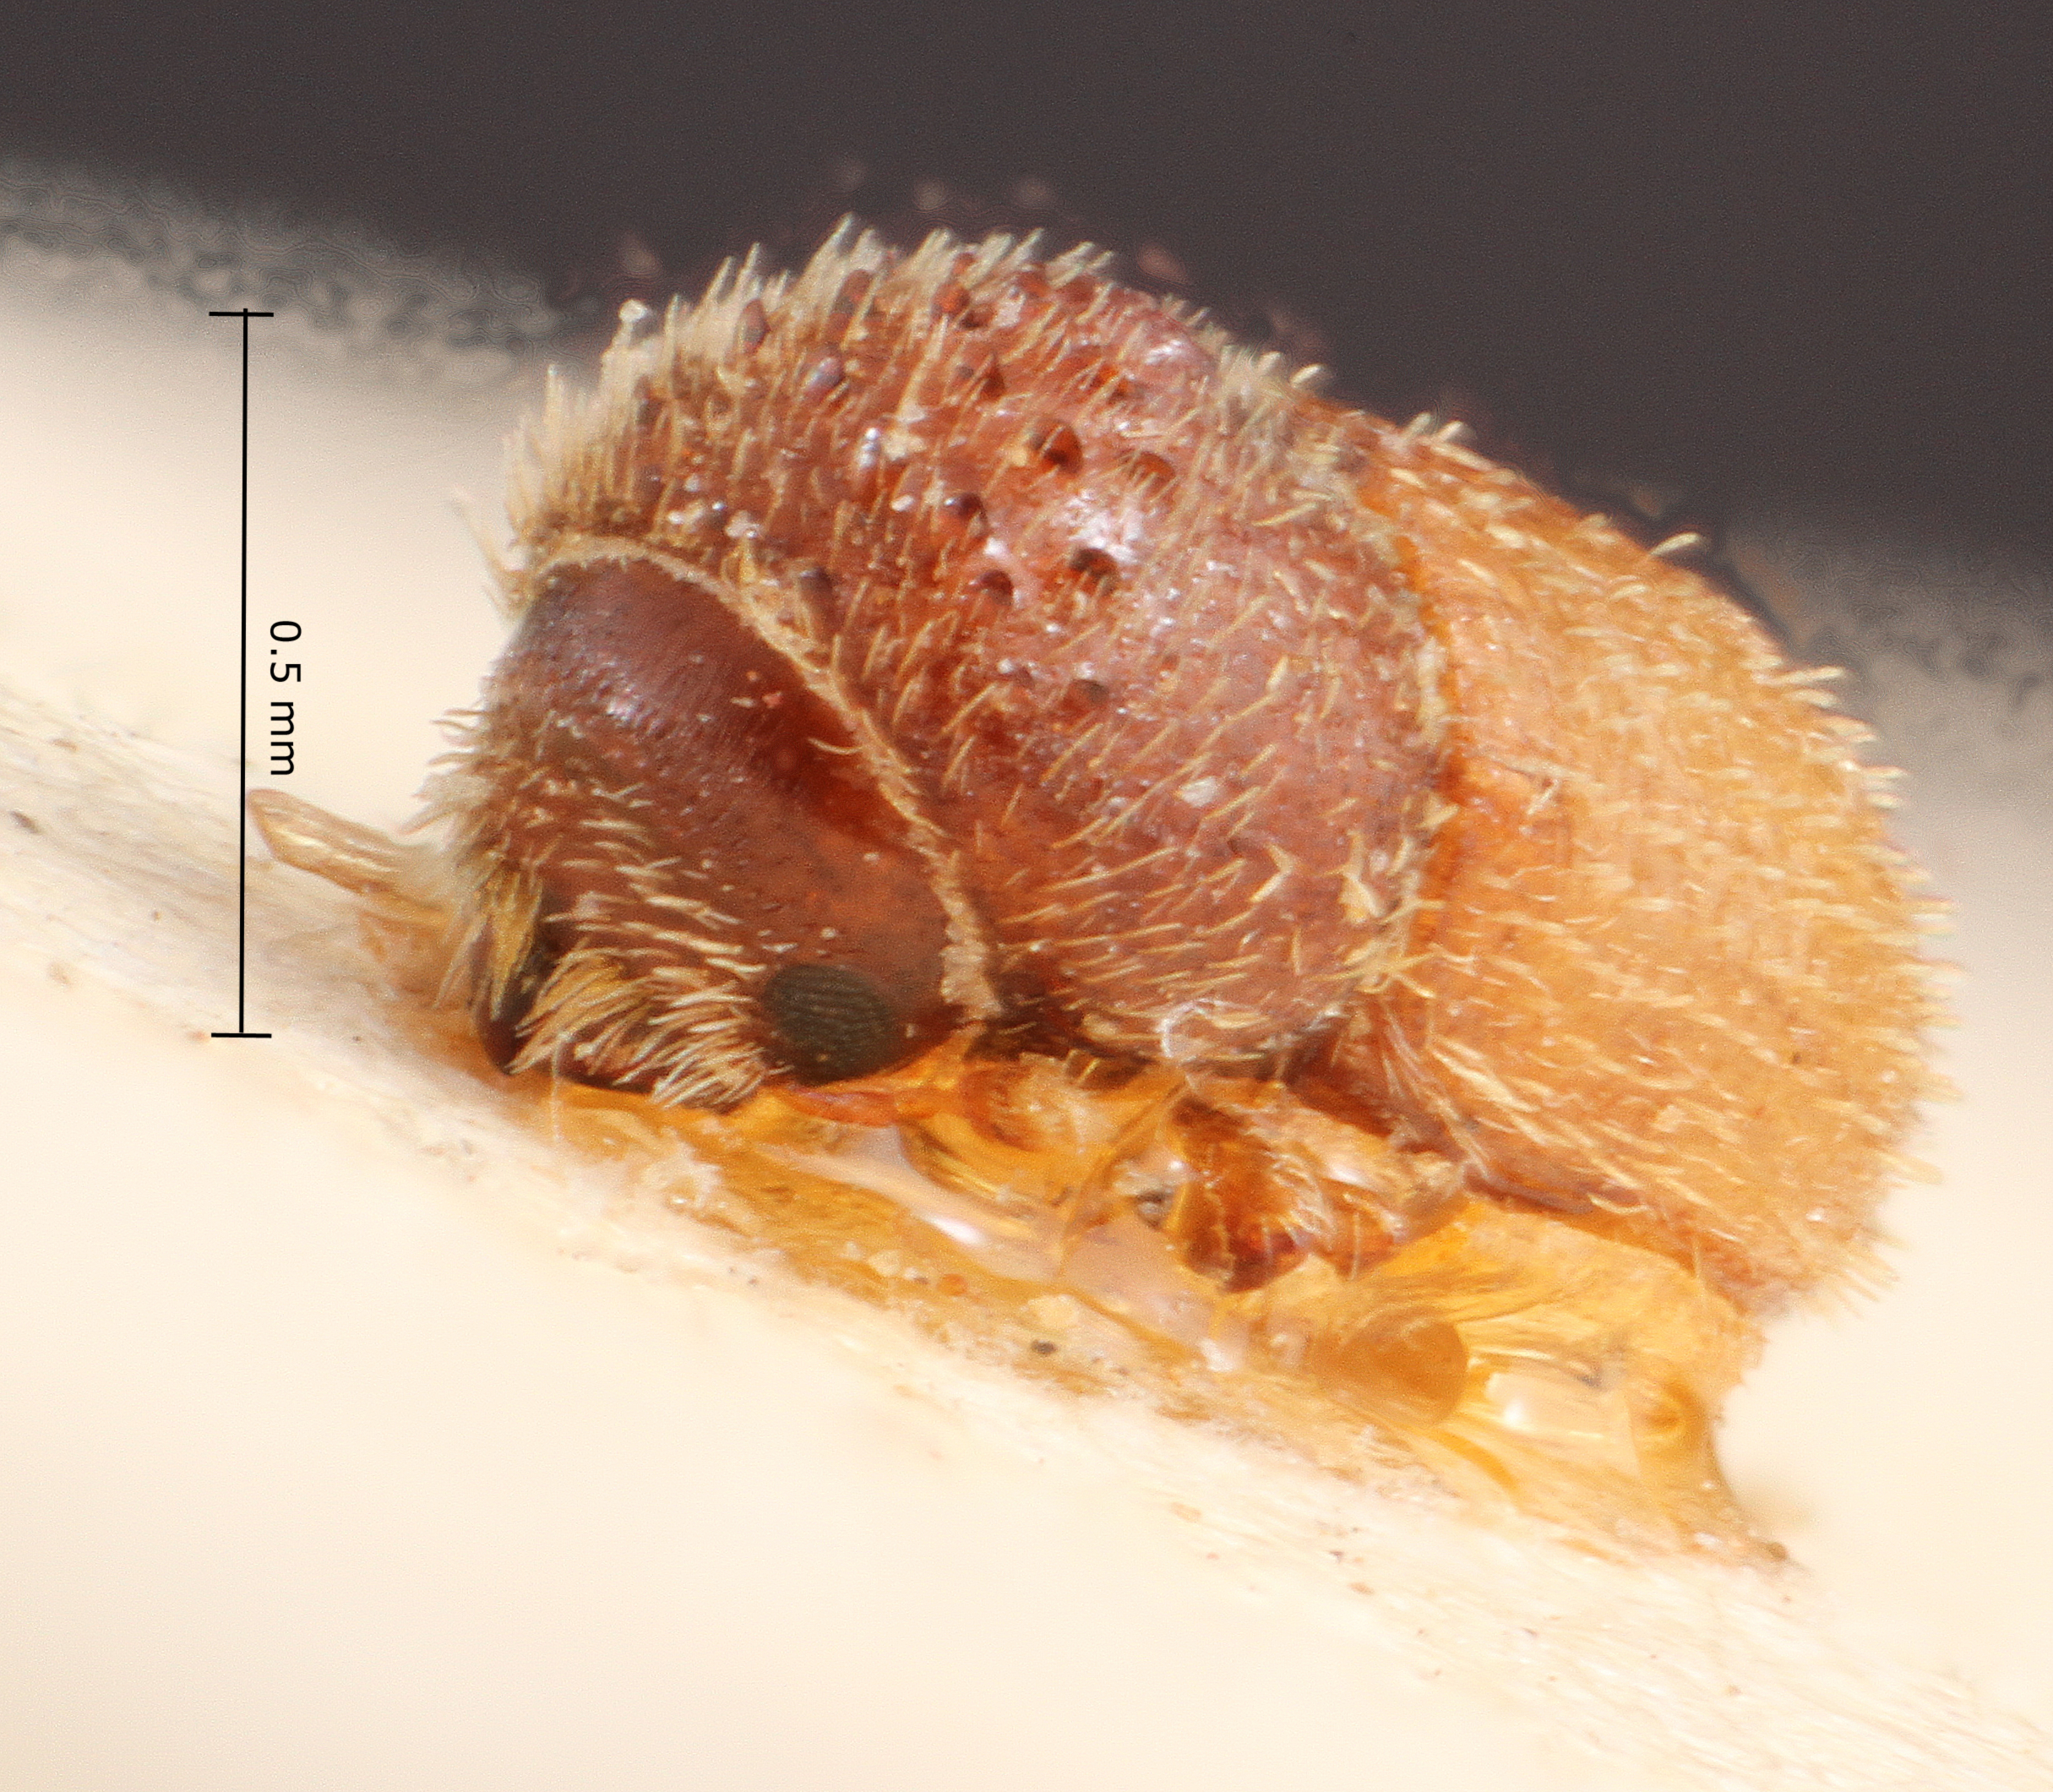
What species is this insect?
Stephanoderes javanus
